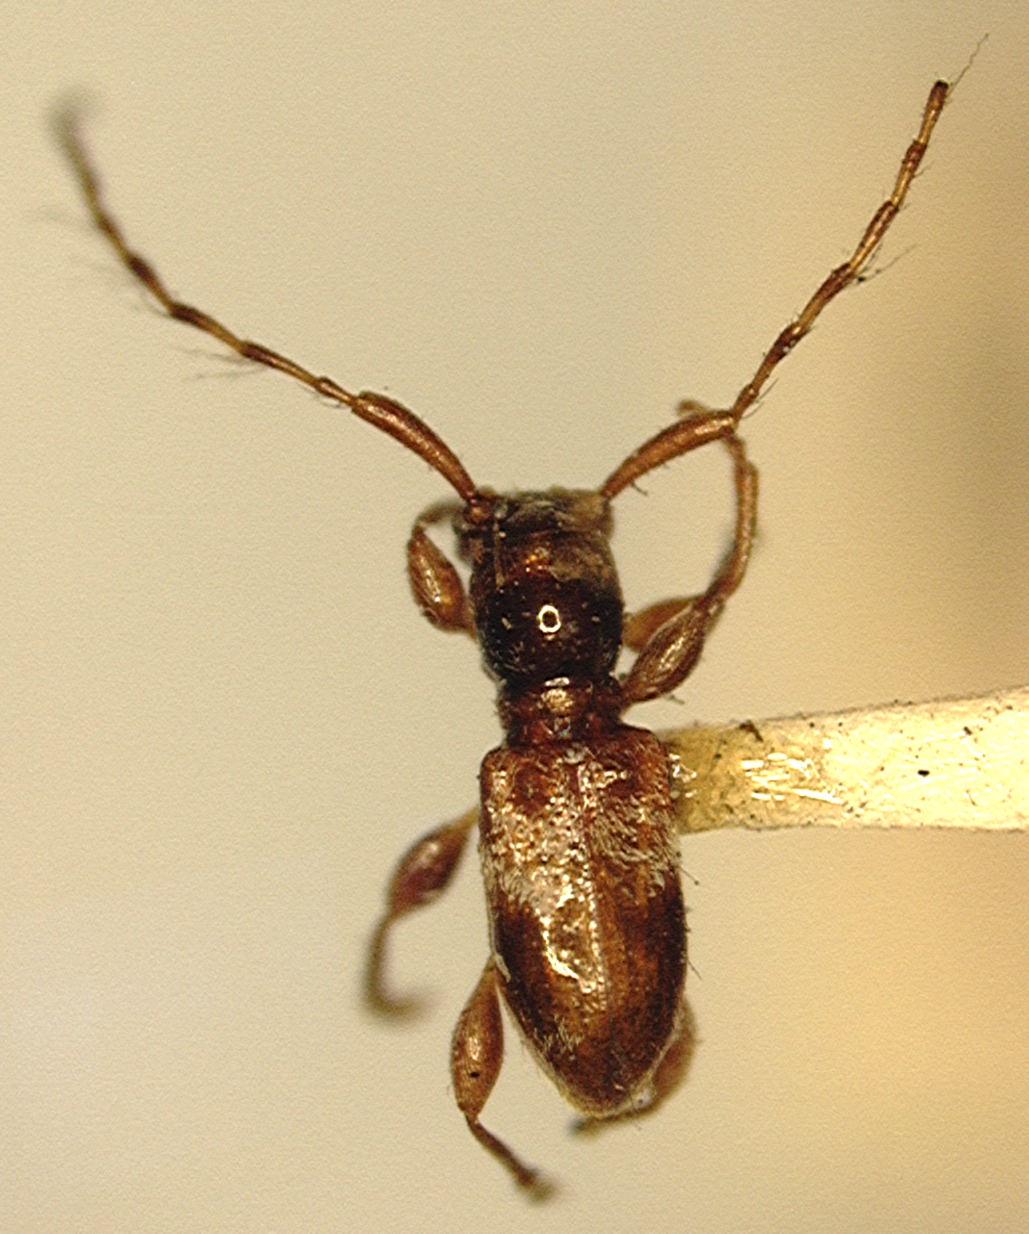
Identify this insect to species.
Cyrtinus hubbardi
